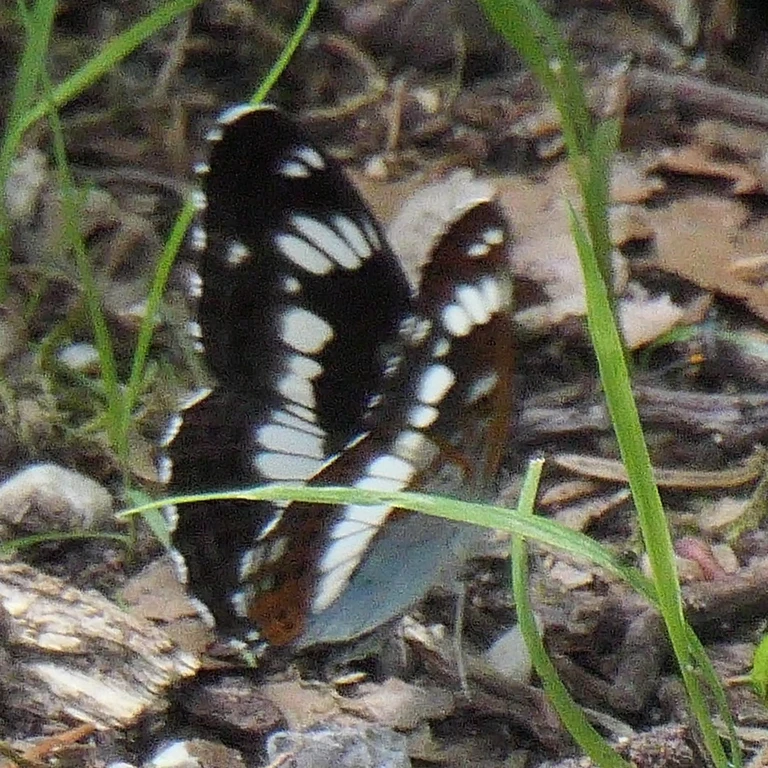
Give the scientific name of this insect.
Limenitis camilla (also Ladoga camilla)
